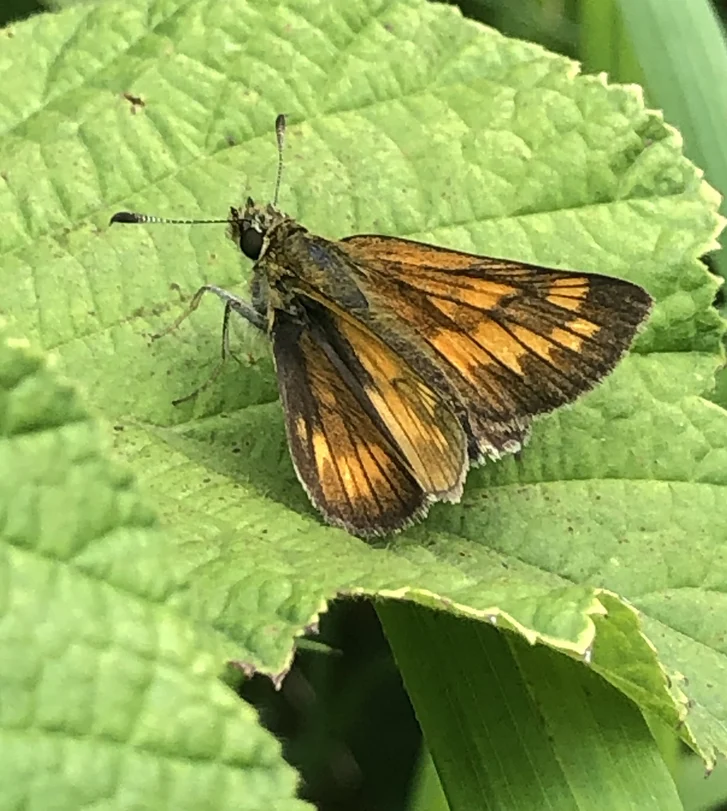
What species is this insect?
Ochlodes sylvanus (also Ochlodes venata)
